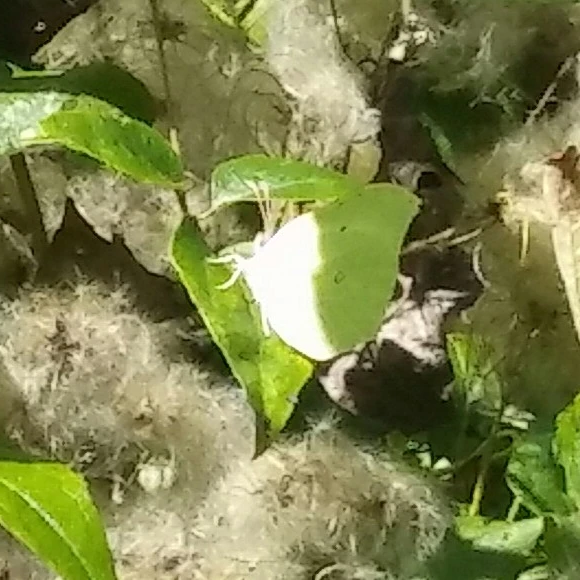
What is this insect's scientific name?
Gonepteryx rhamni
